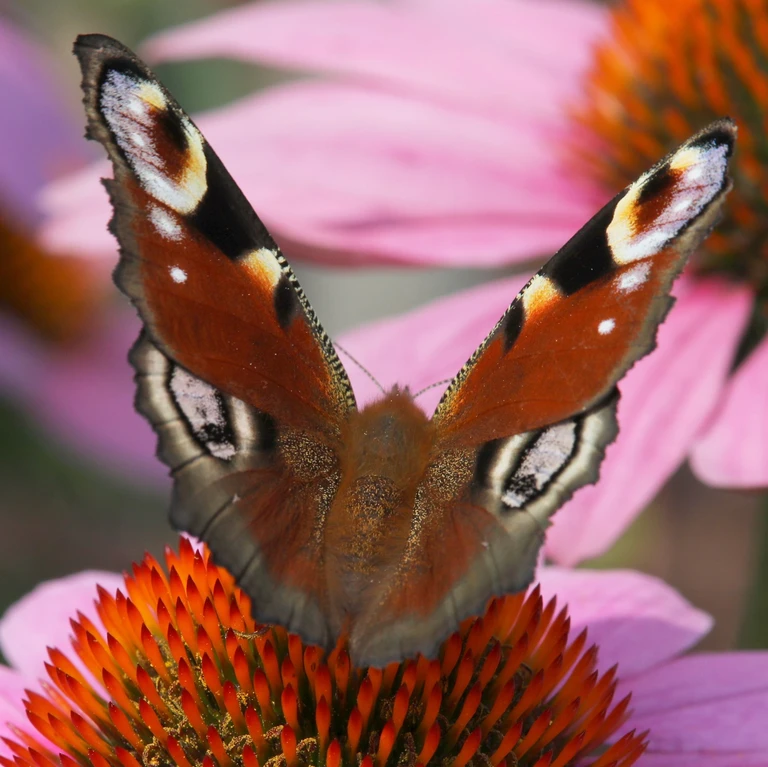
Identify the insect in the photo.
Aglais io
